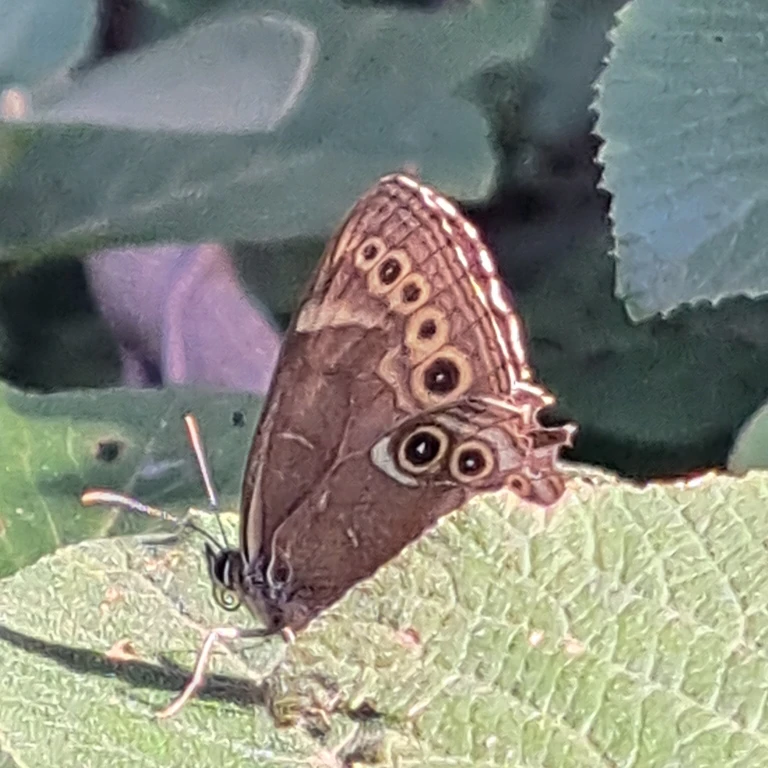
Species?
Lopinga achine (also Pararge achine)
